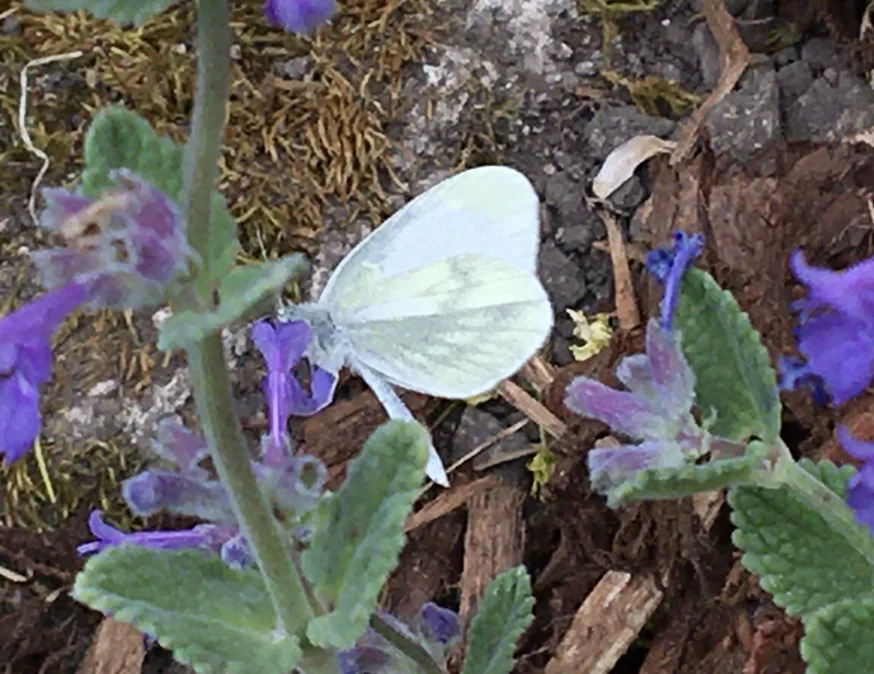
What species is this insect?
Leptidea sinapis/juvernica
